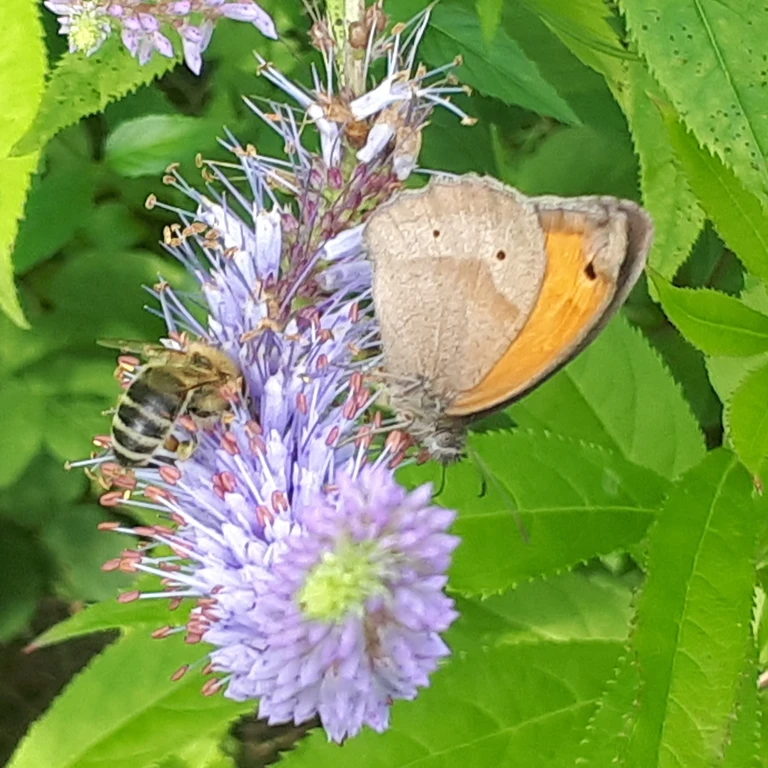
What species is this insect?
Maniola jurtina
